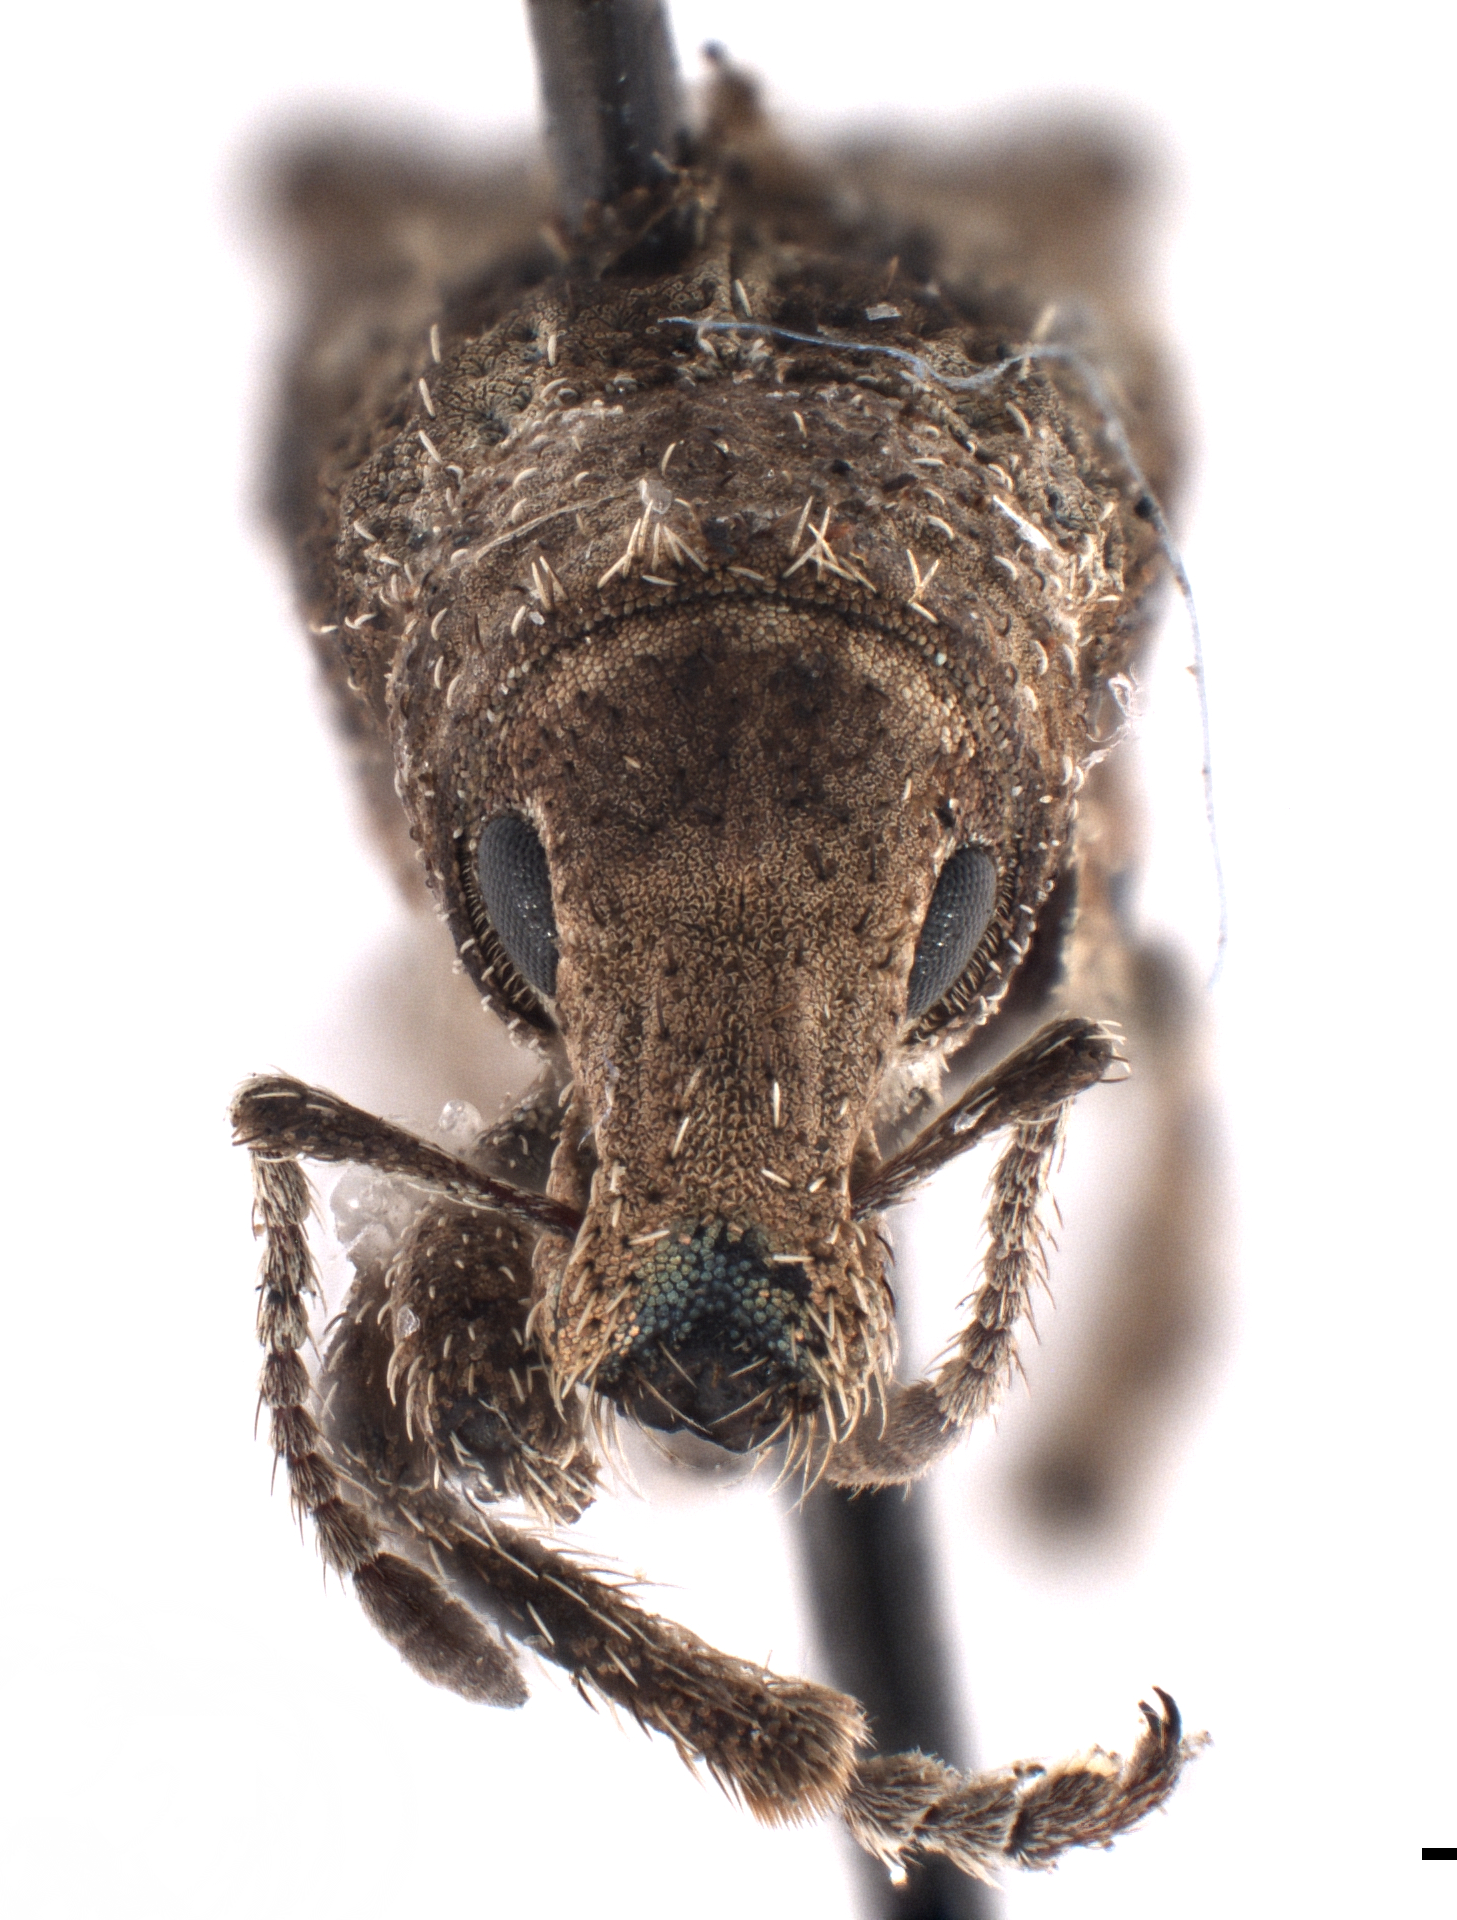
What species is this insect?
Geniocremnus chiliensis
